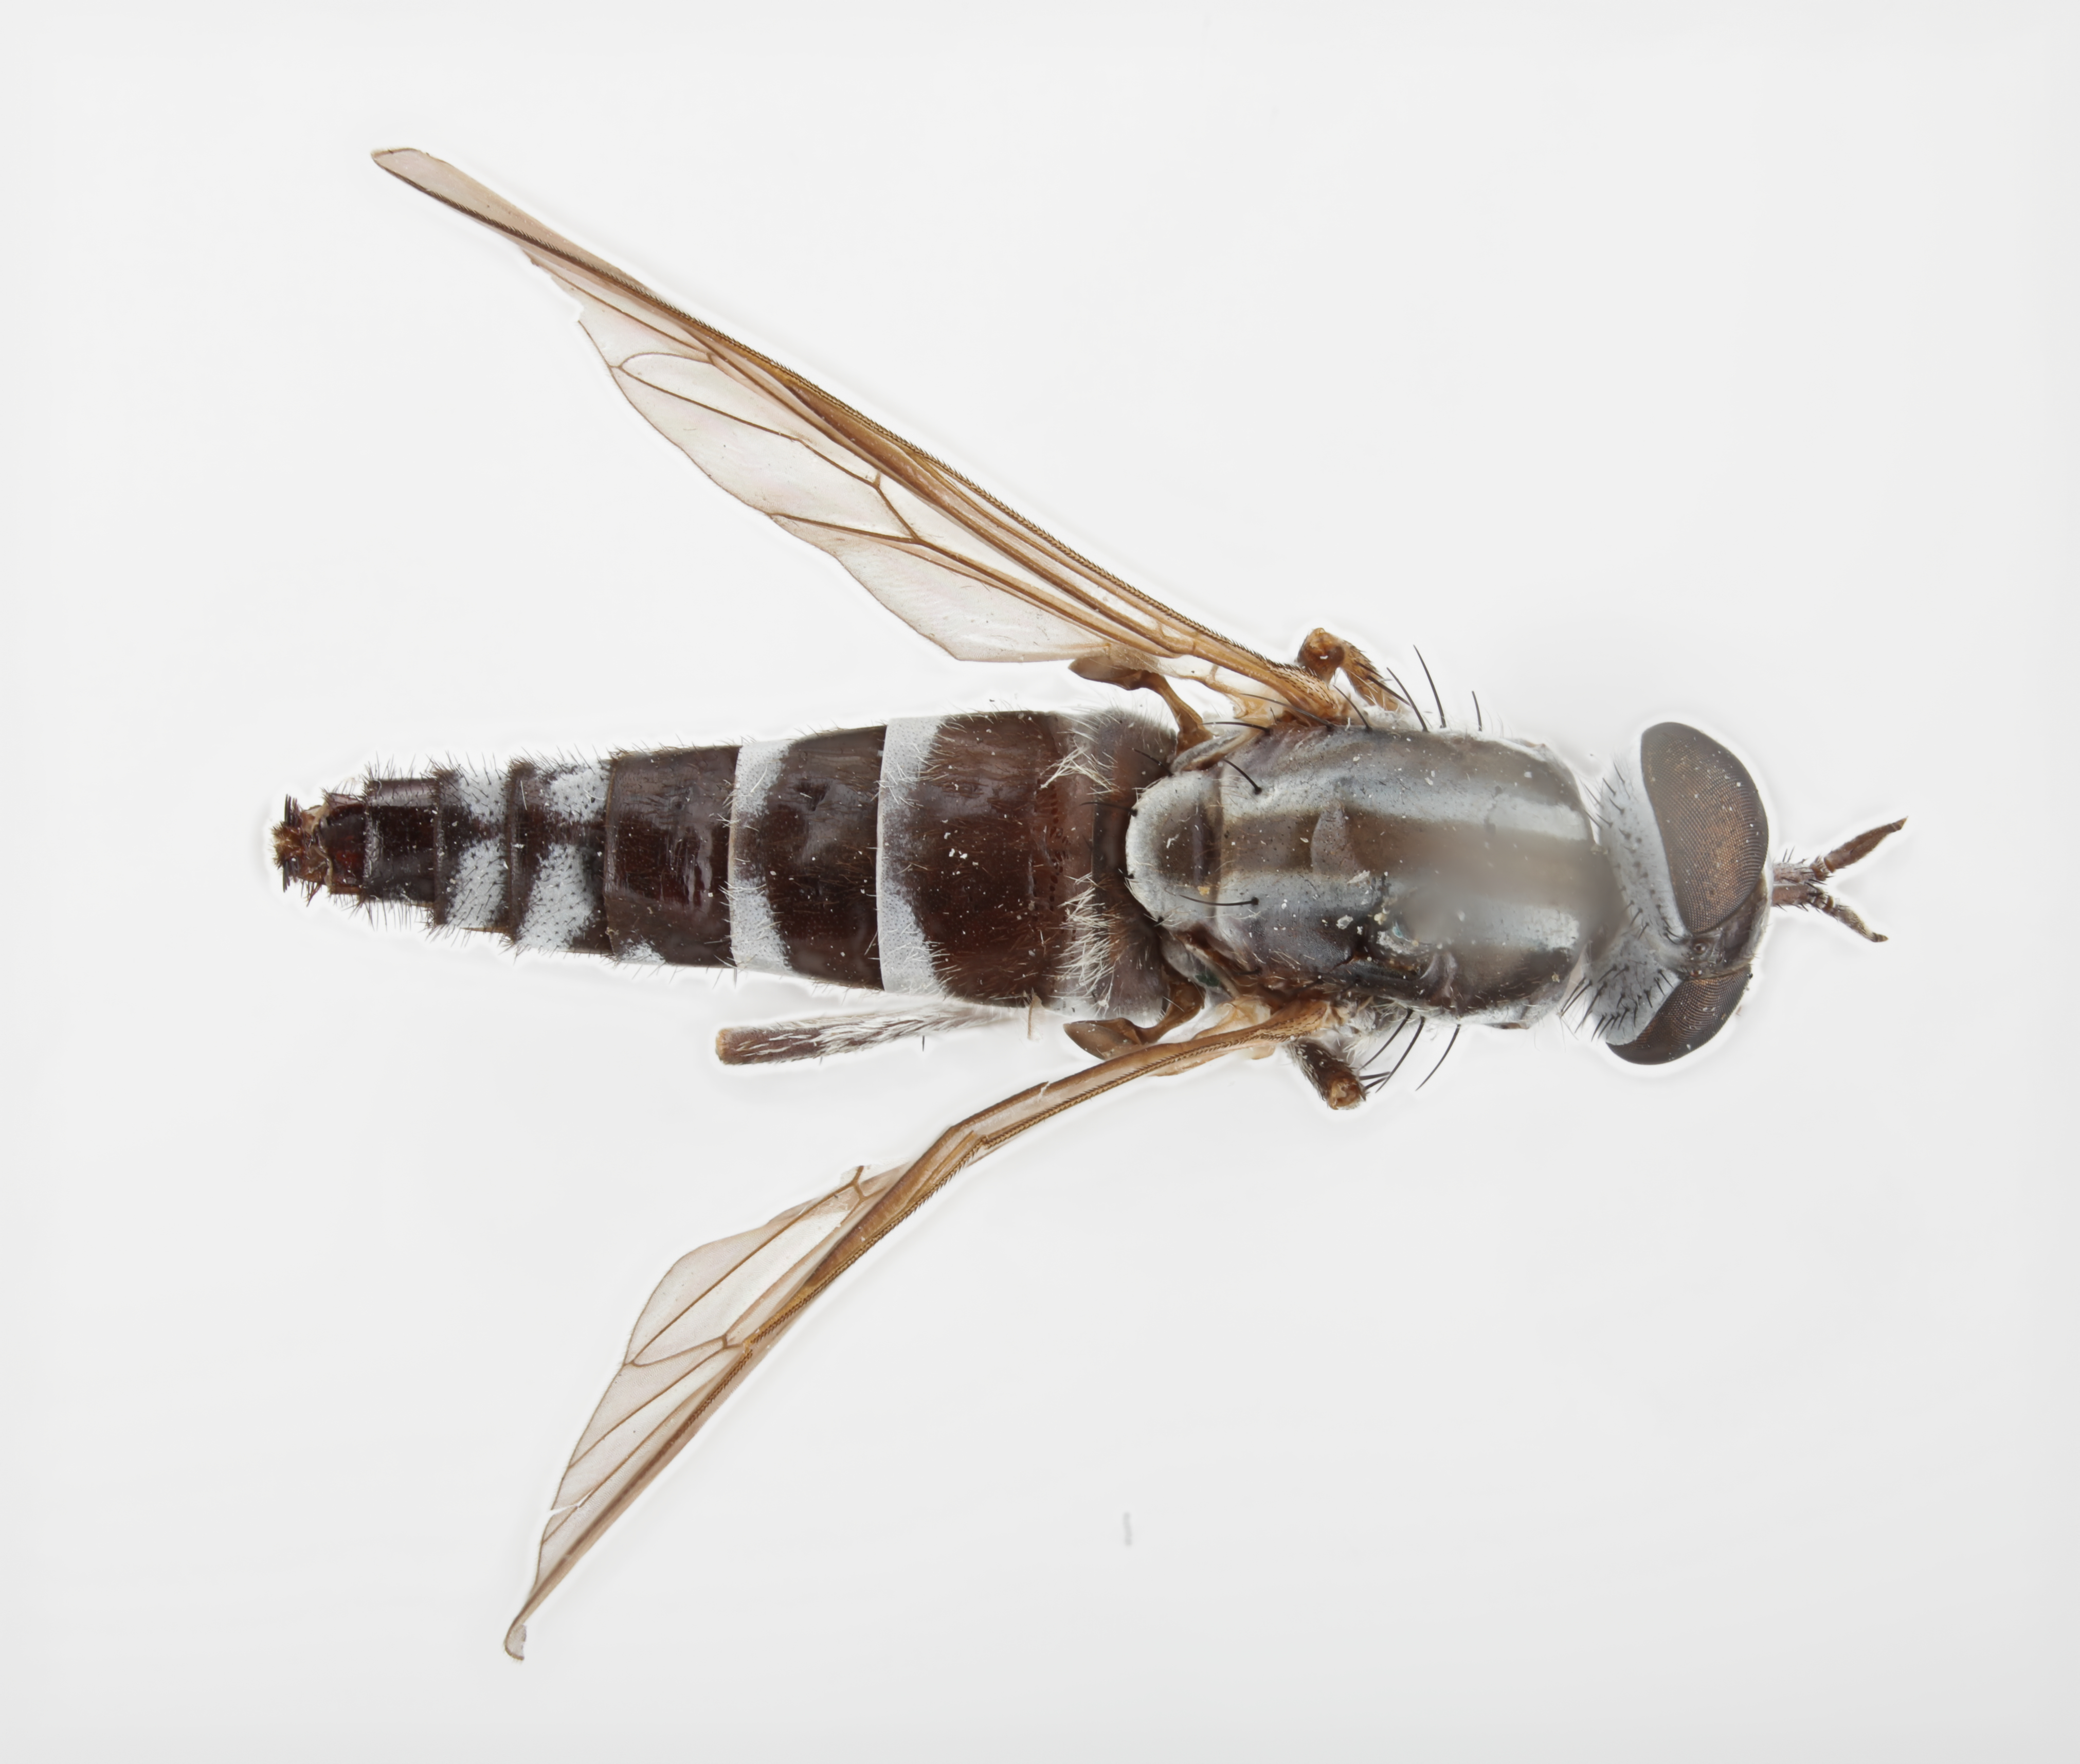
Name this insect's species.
Psilocephala sauteri (also Irwiniella sauteri)
